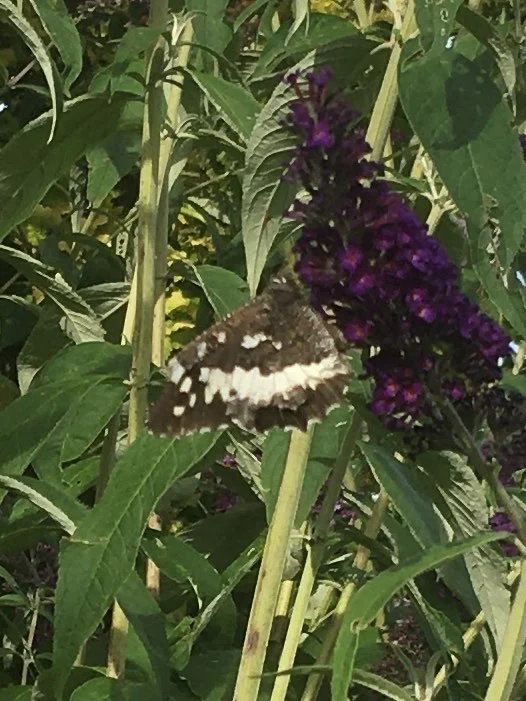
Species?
Brintesia circe
